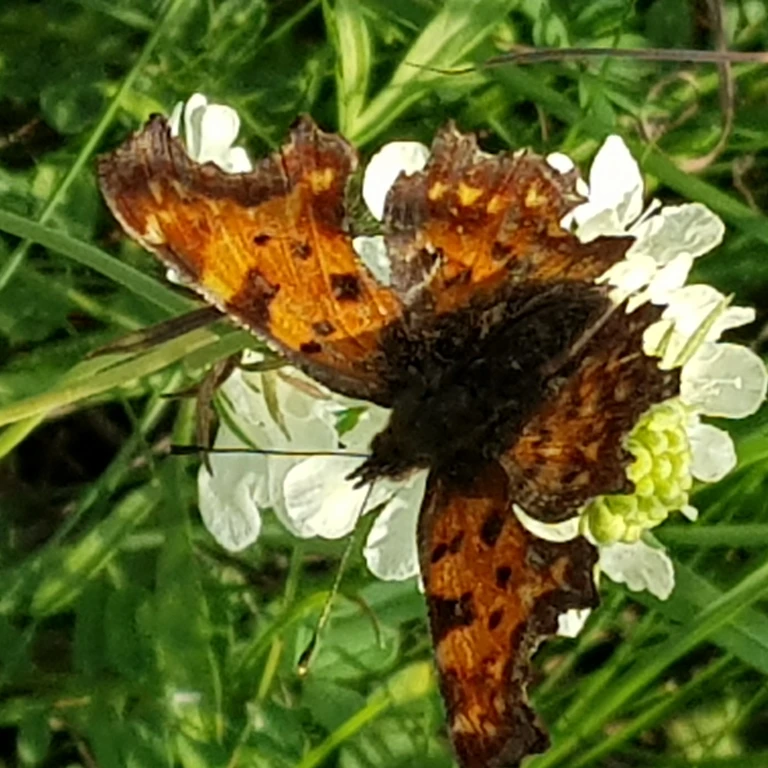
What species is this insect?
Polygonia c-album
